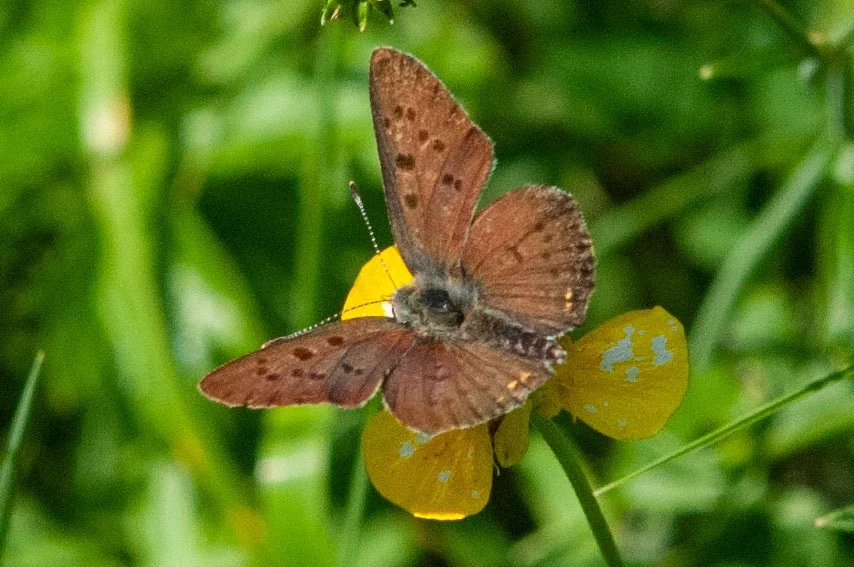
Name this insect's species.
Lycaena tityrus (also Loweia tityrus)
